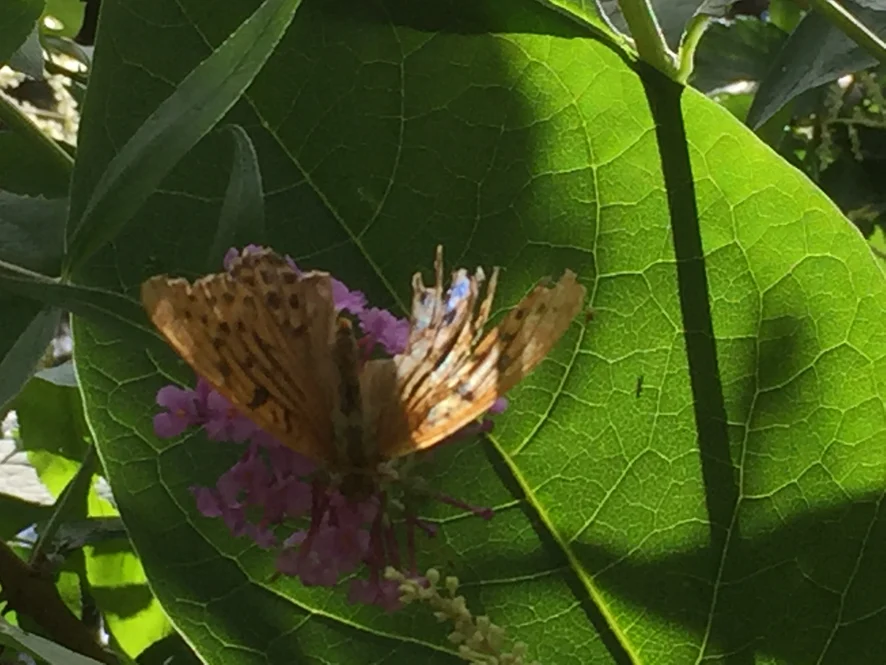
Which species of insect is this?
Argynnis paphia
